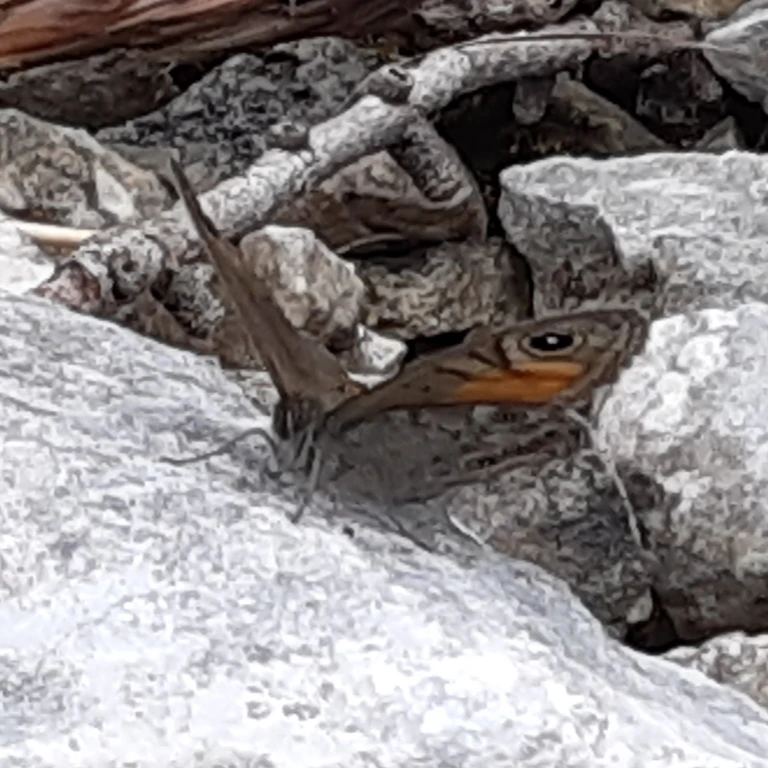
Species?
Lasiommata maera (also Pararge maera)
